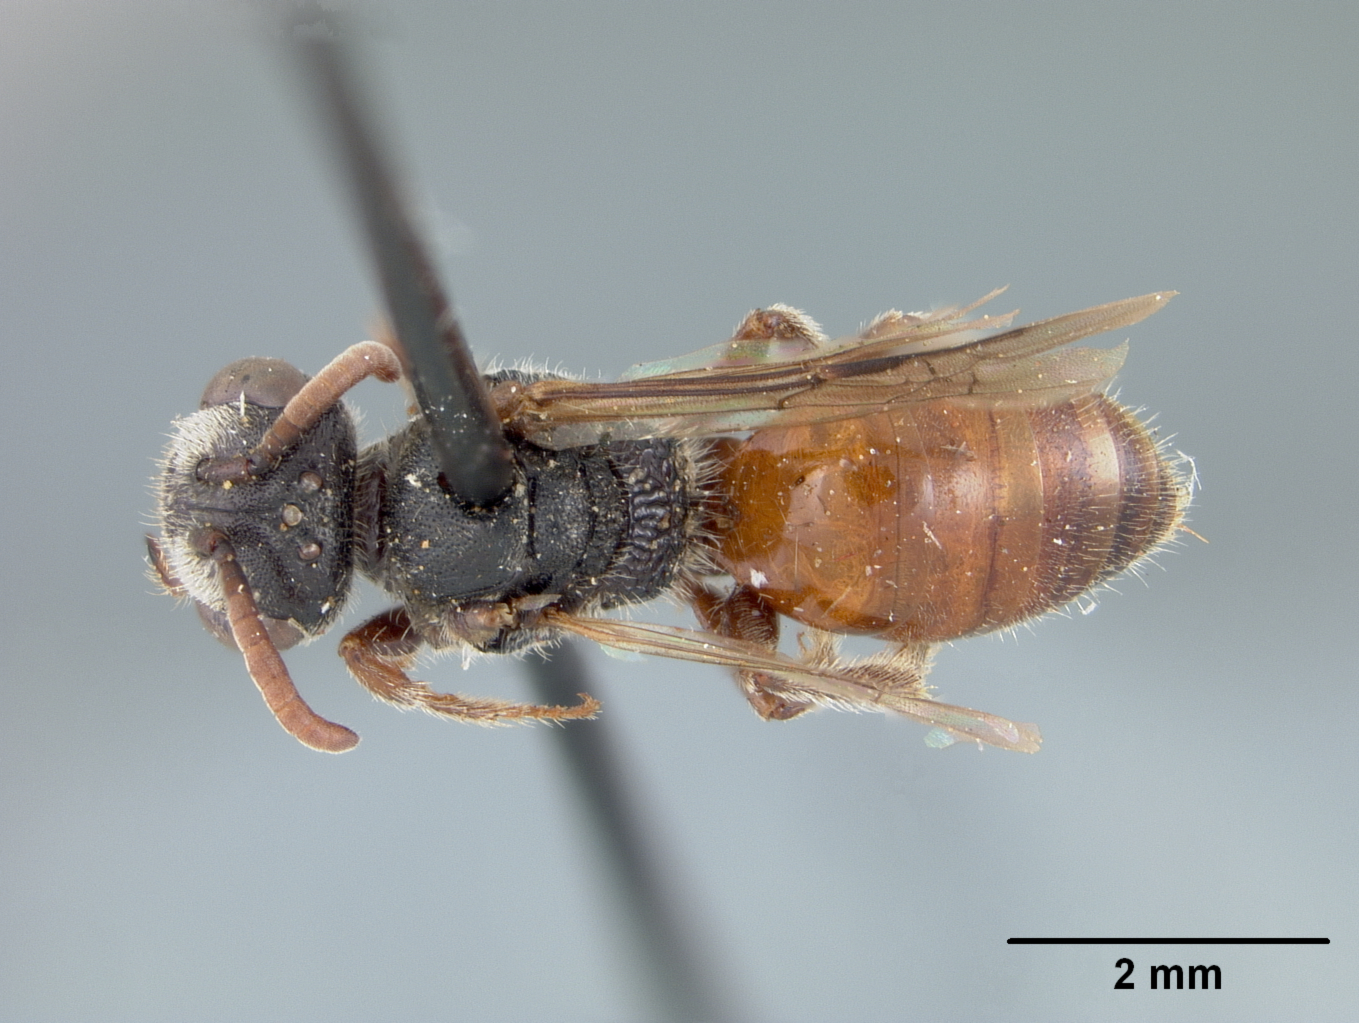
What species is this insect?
Sphecodes wheeleri
